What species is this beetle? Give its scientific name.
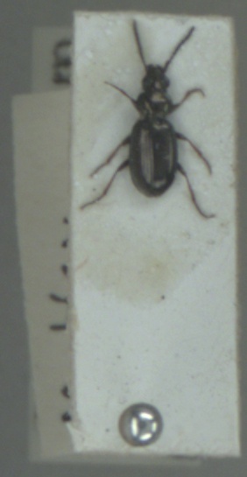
Bembidion lampros
